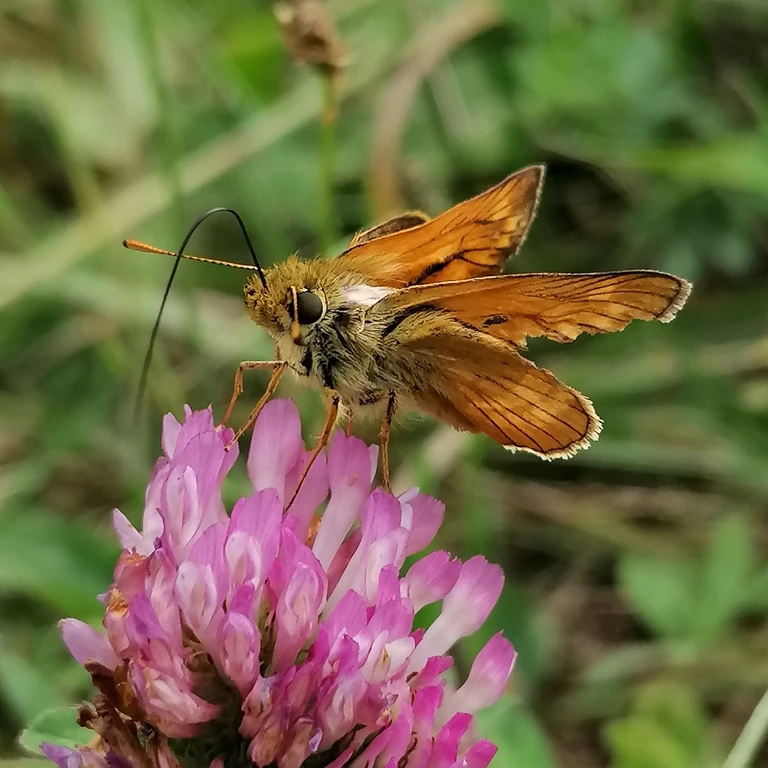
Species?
Ochlodes sylvanus (also Ochlodes venata)
